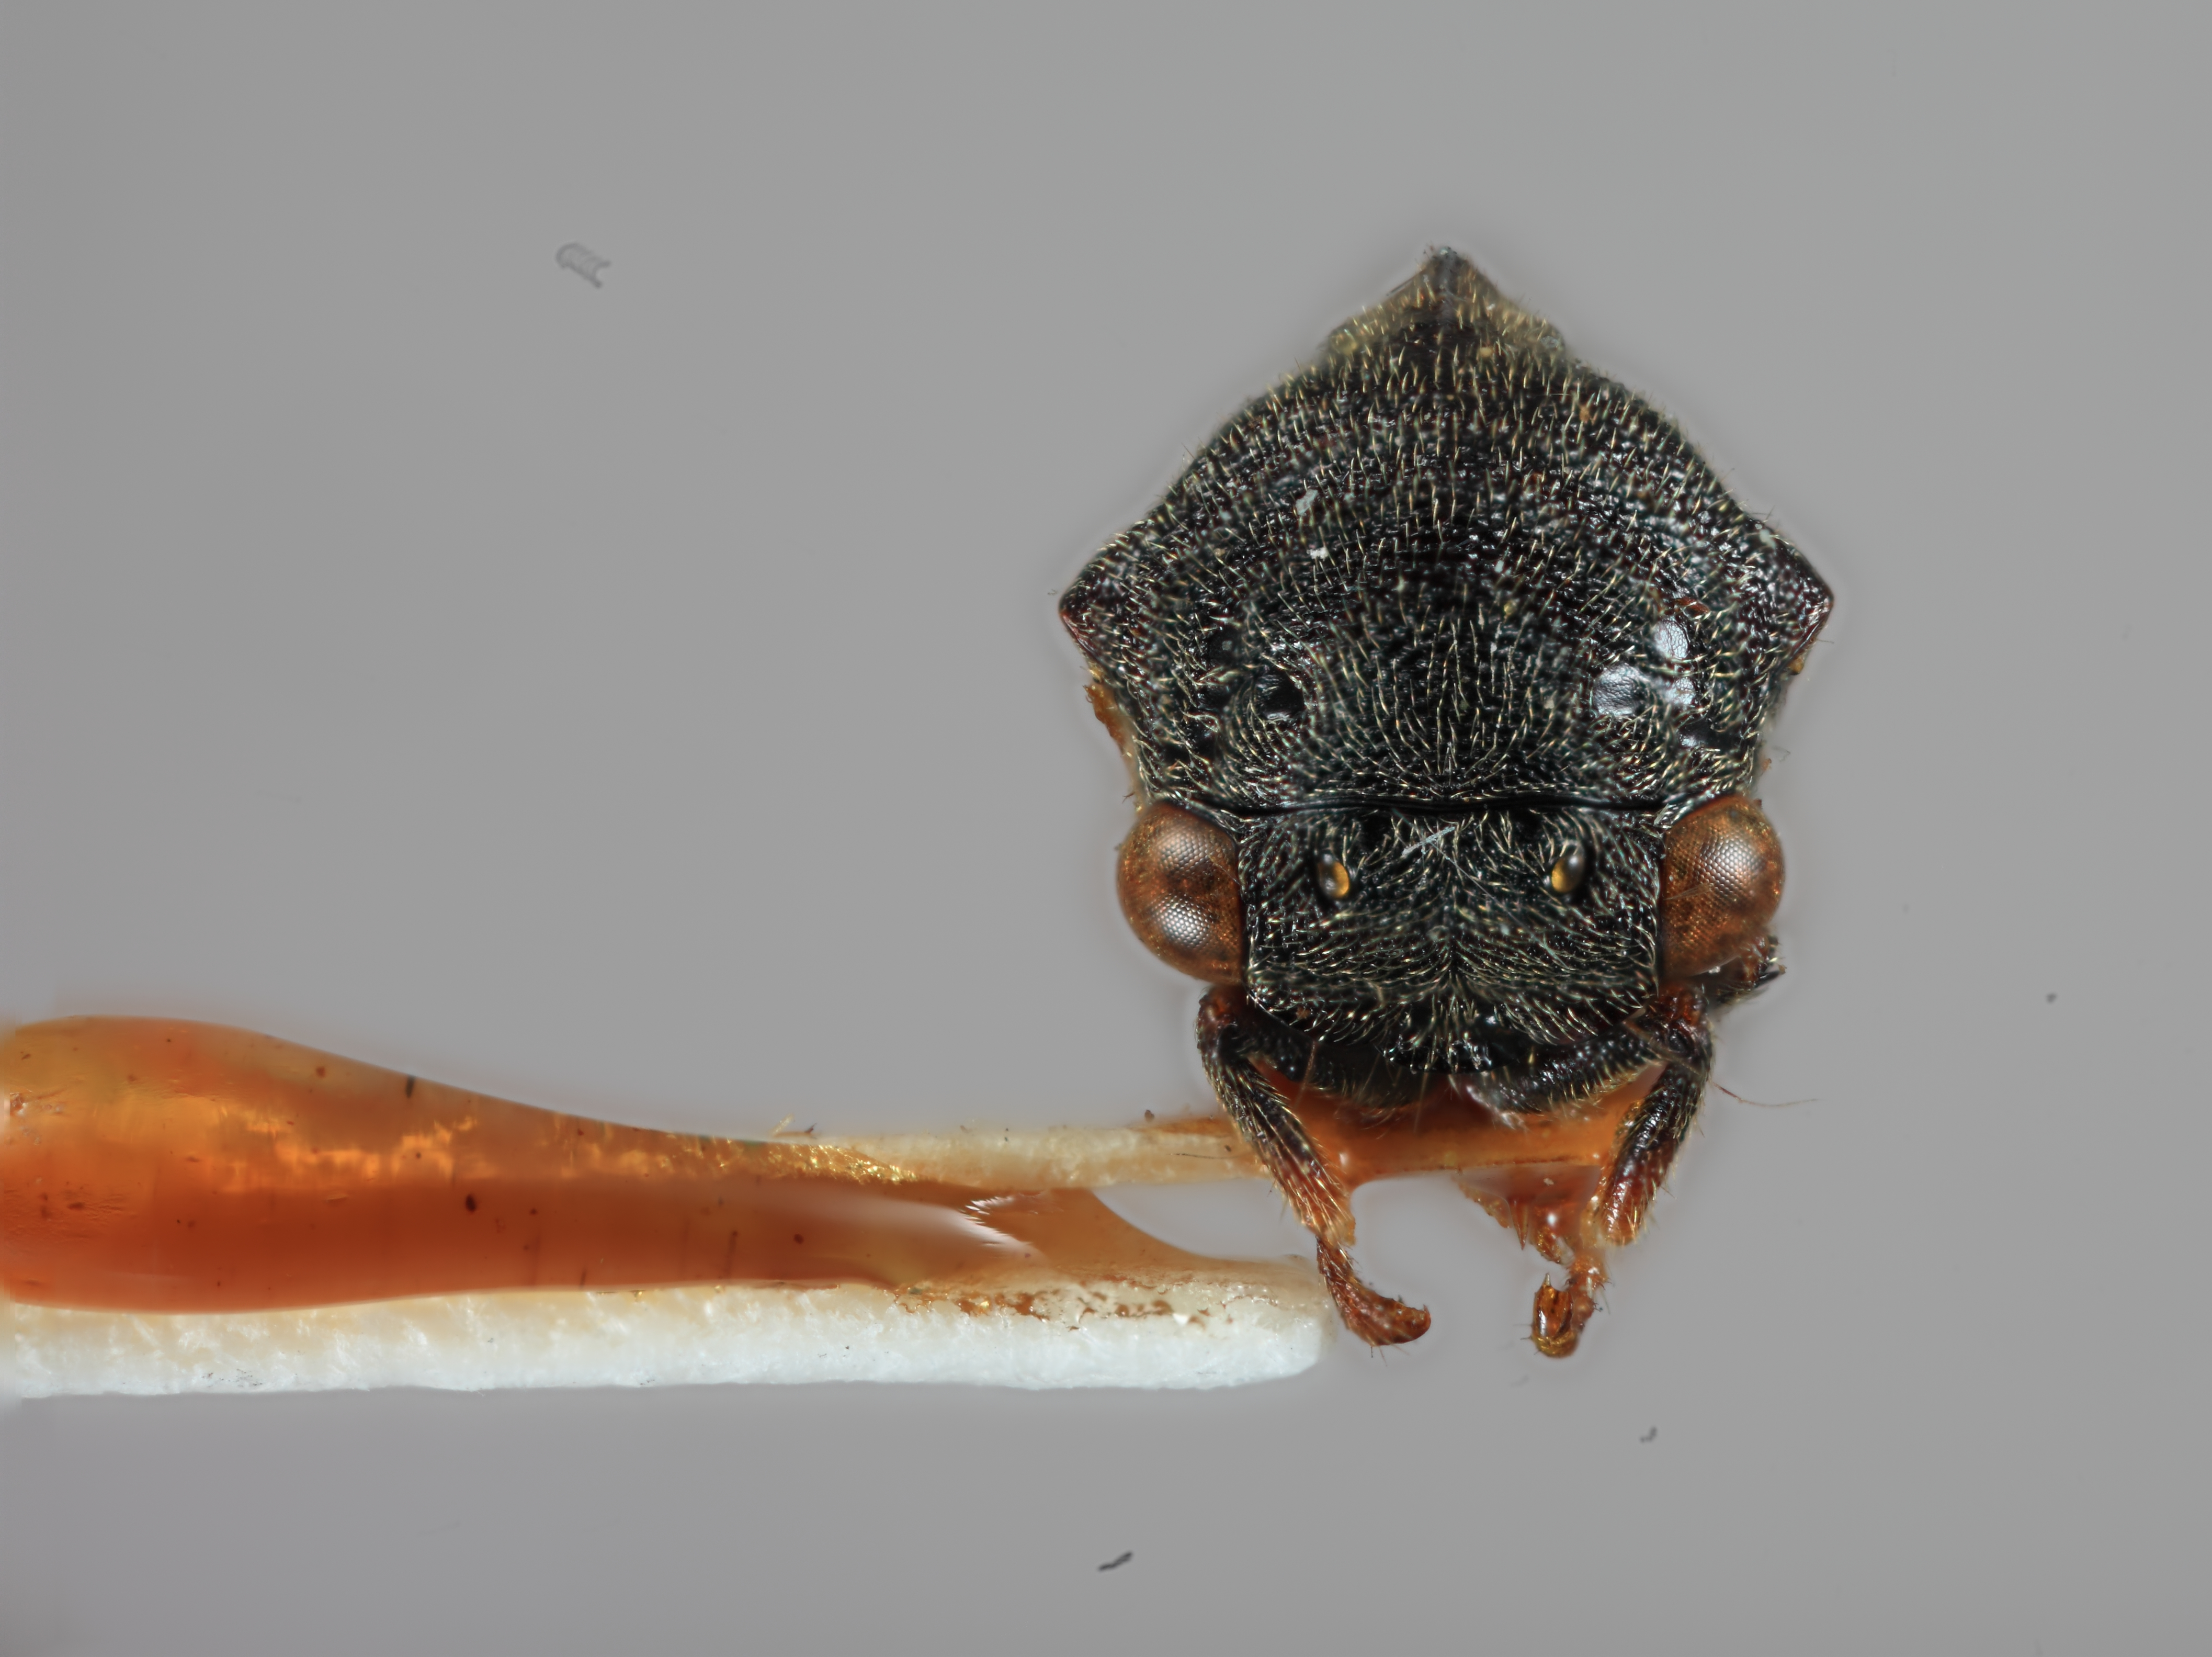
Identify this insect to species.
Gargara nigra
